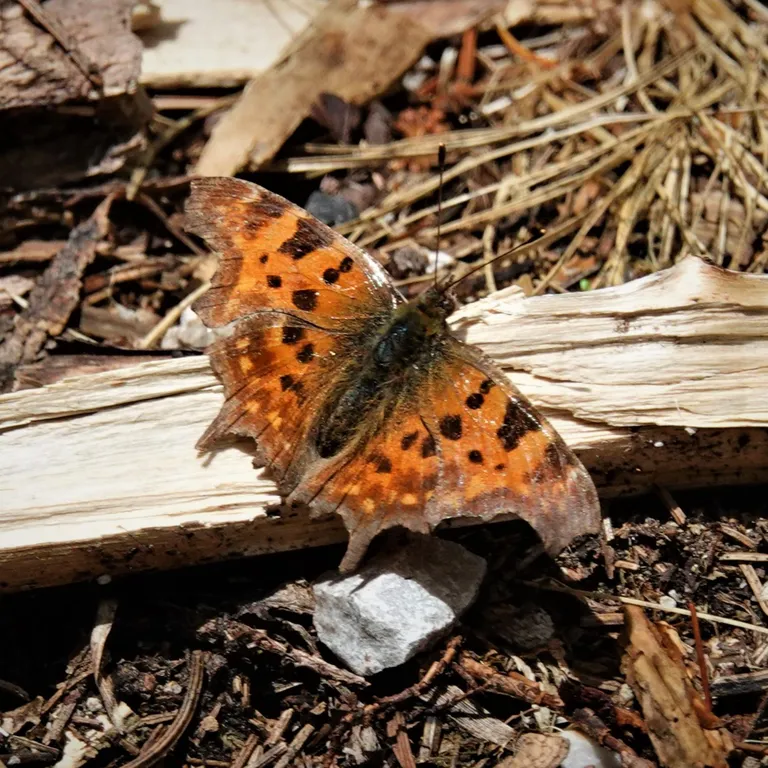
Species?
Polygonia c-album
